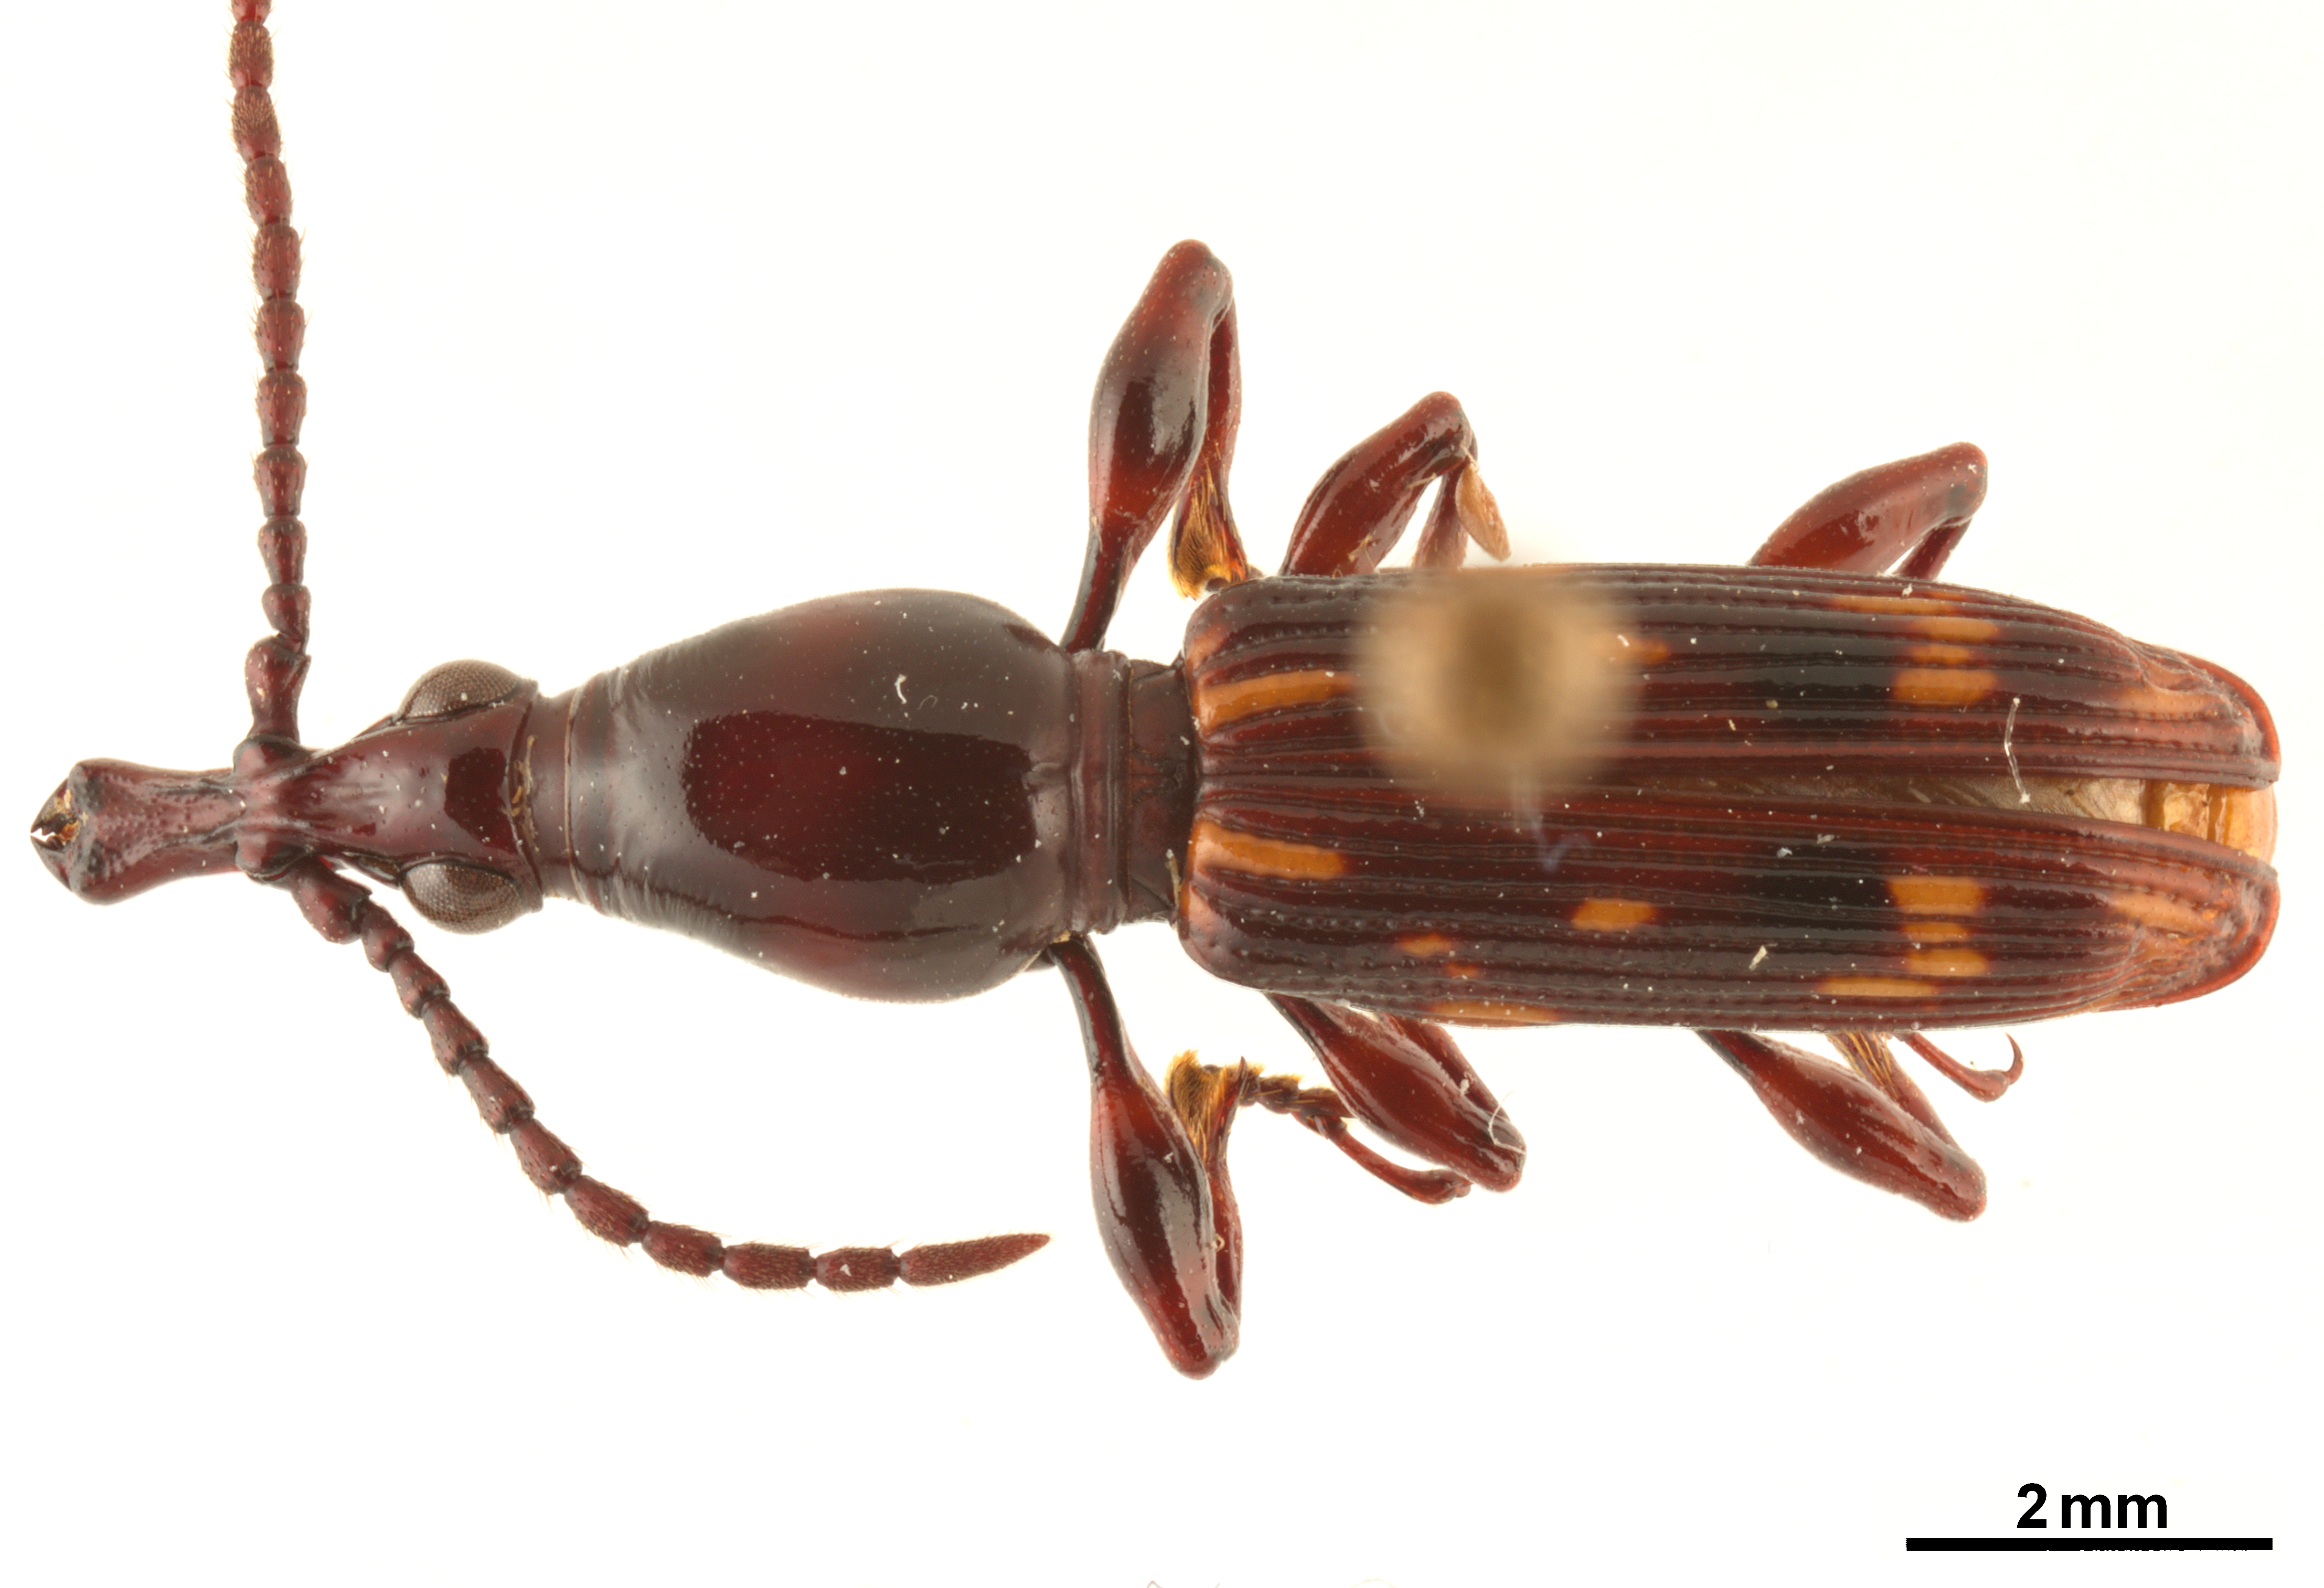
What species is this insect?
Arrhenodes minutus
